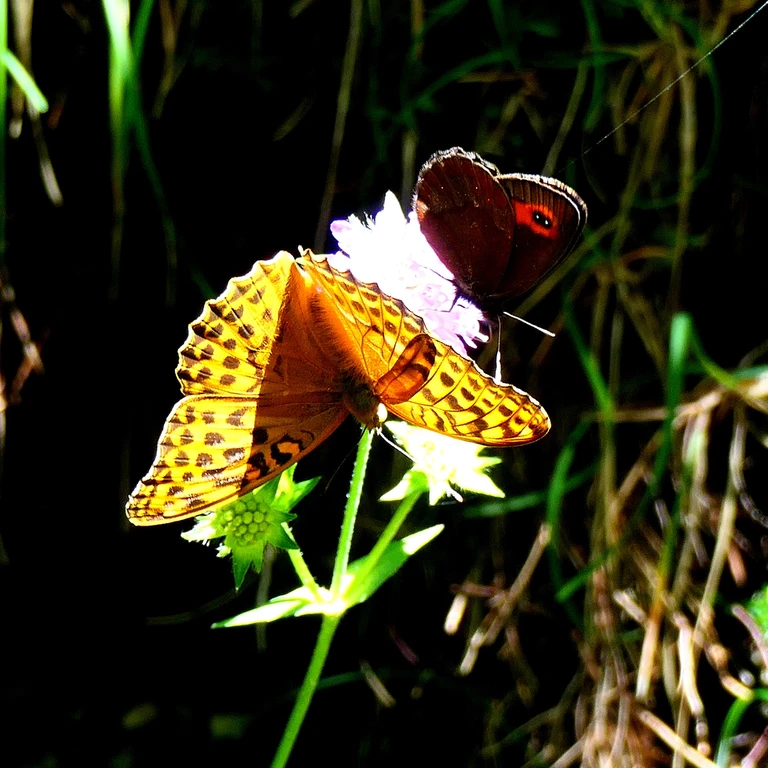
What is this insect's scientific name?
Argynnis paphia
